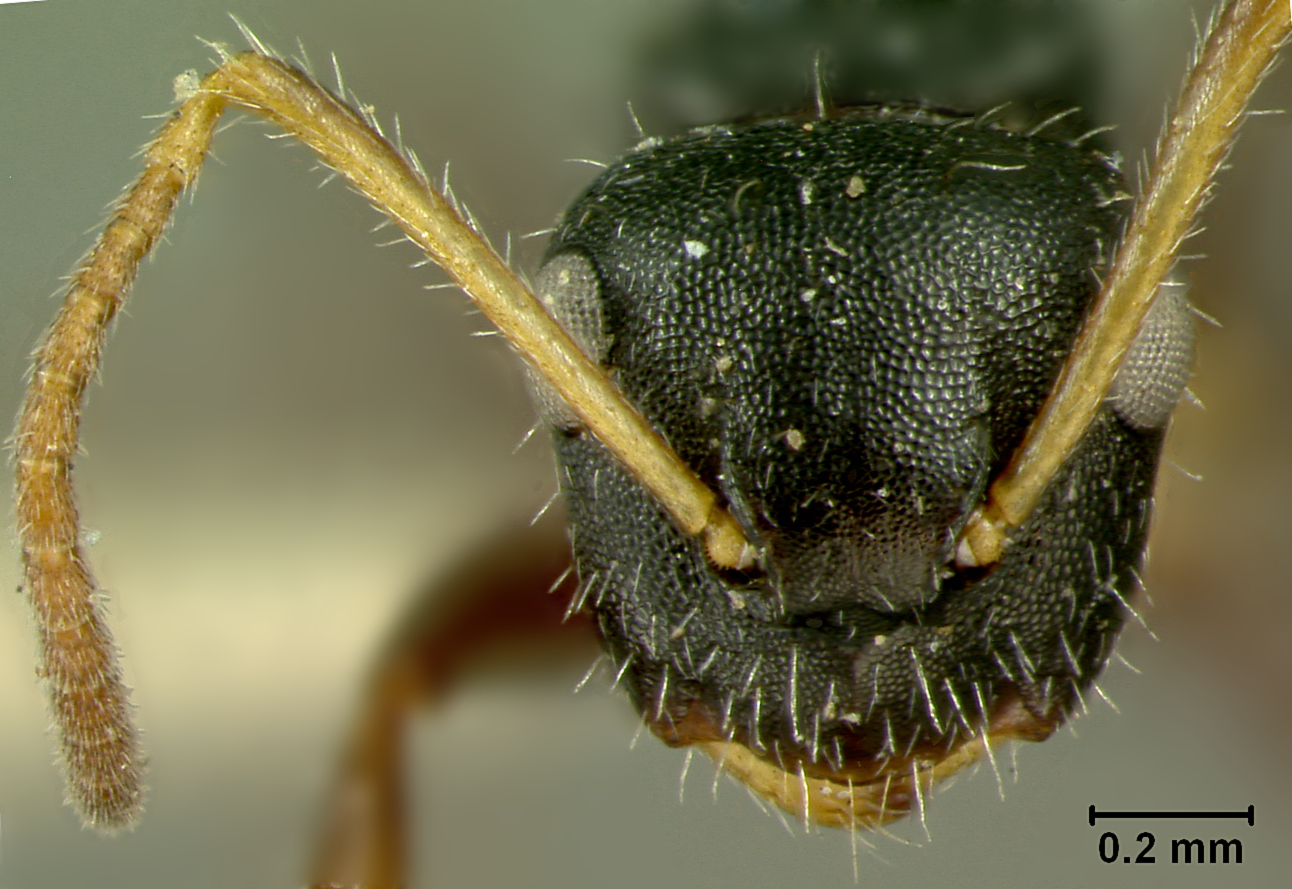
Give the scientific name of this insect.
Dolichoderus granulatus
